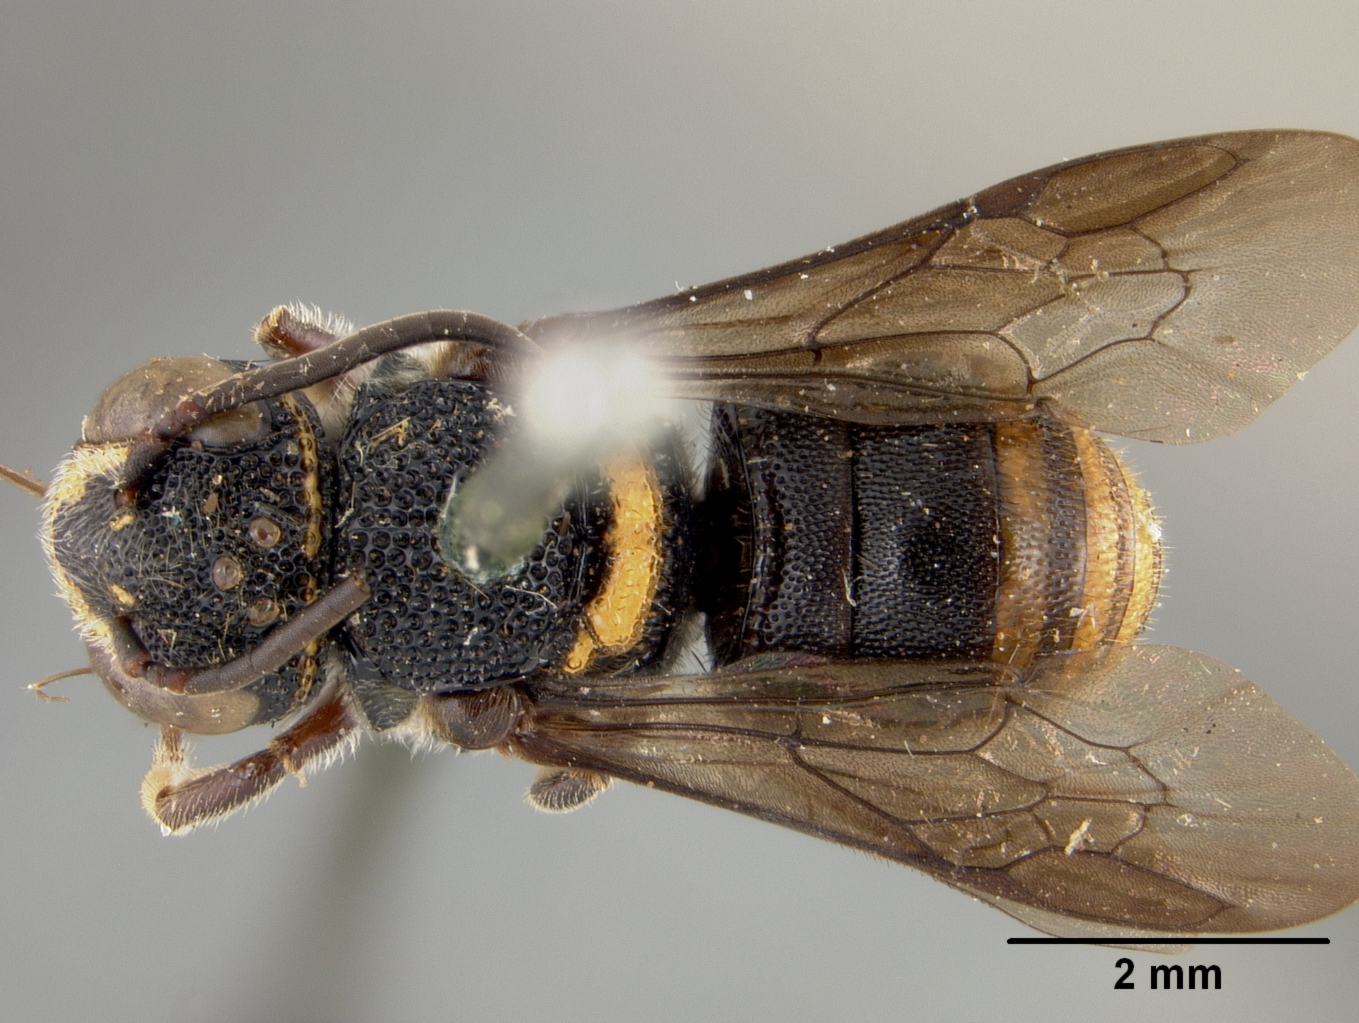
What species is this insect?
Stelis veraecrucis
